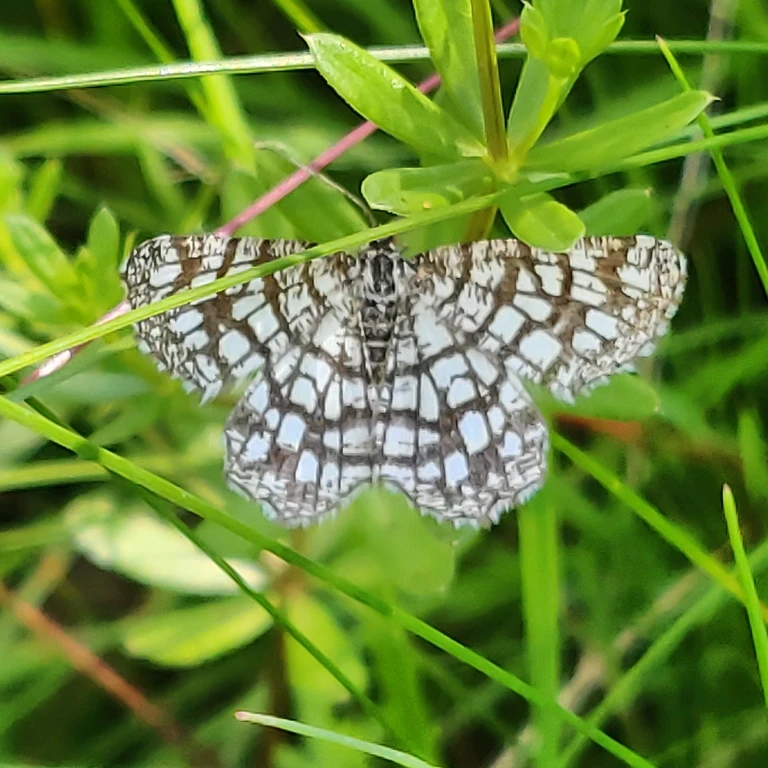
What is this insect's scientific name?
Chiasmia clathrata
